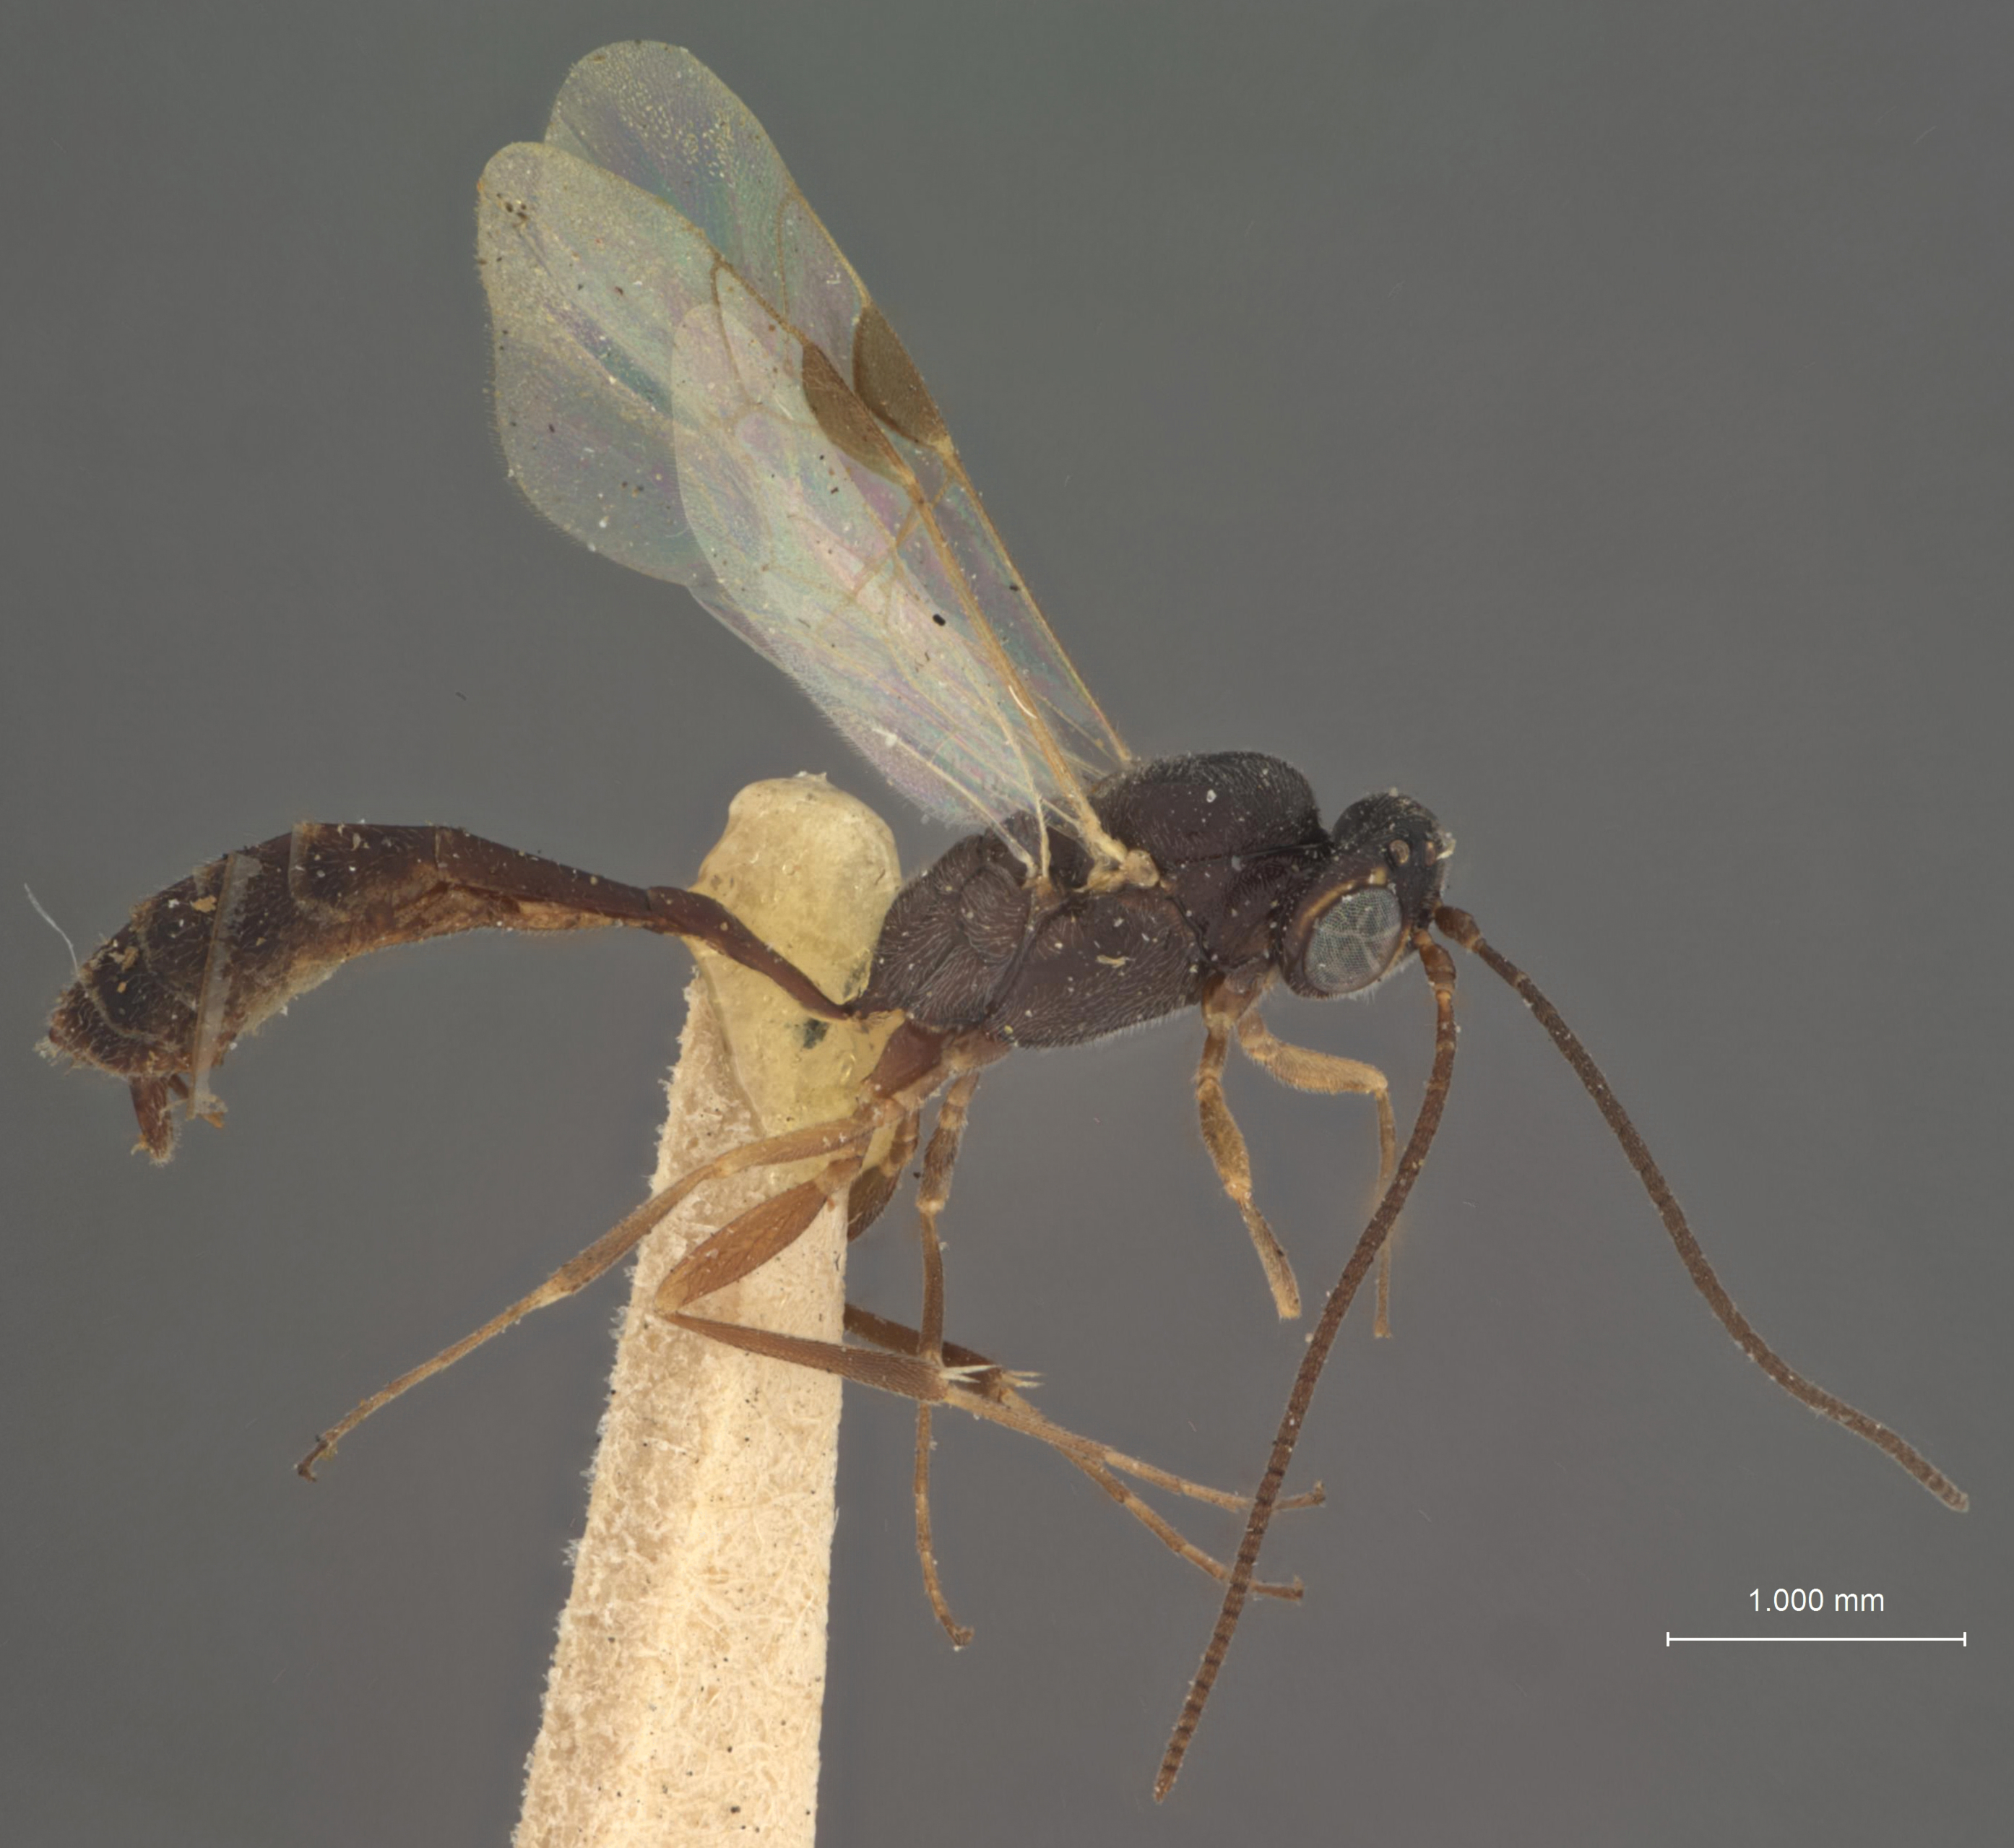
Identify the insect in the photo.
Temelucha coquilletti
